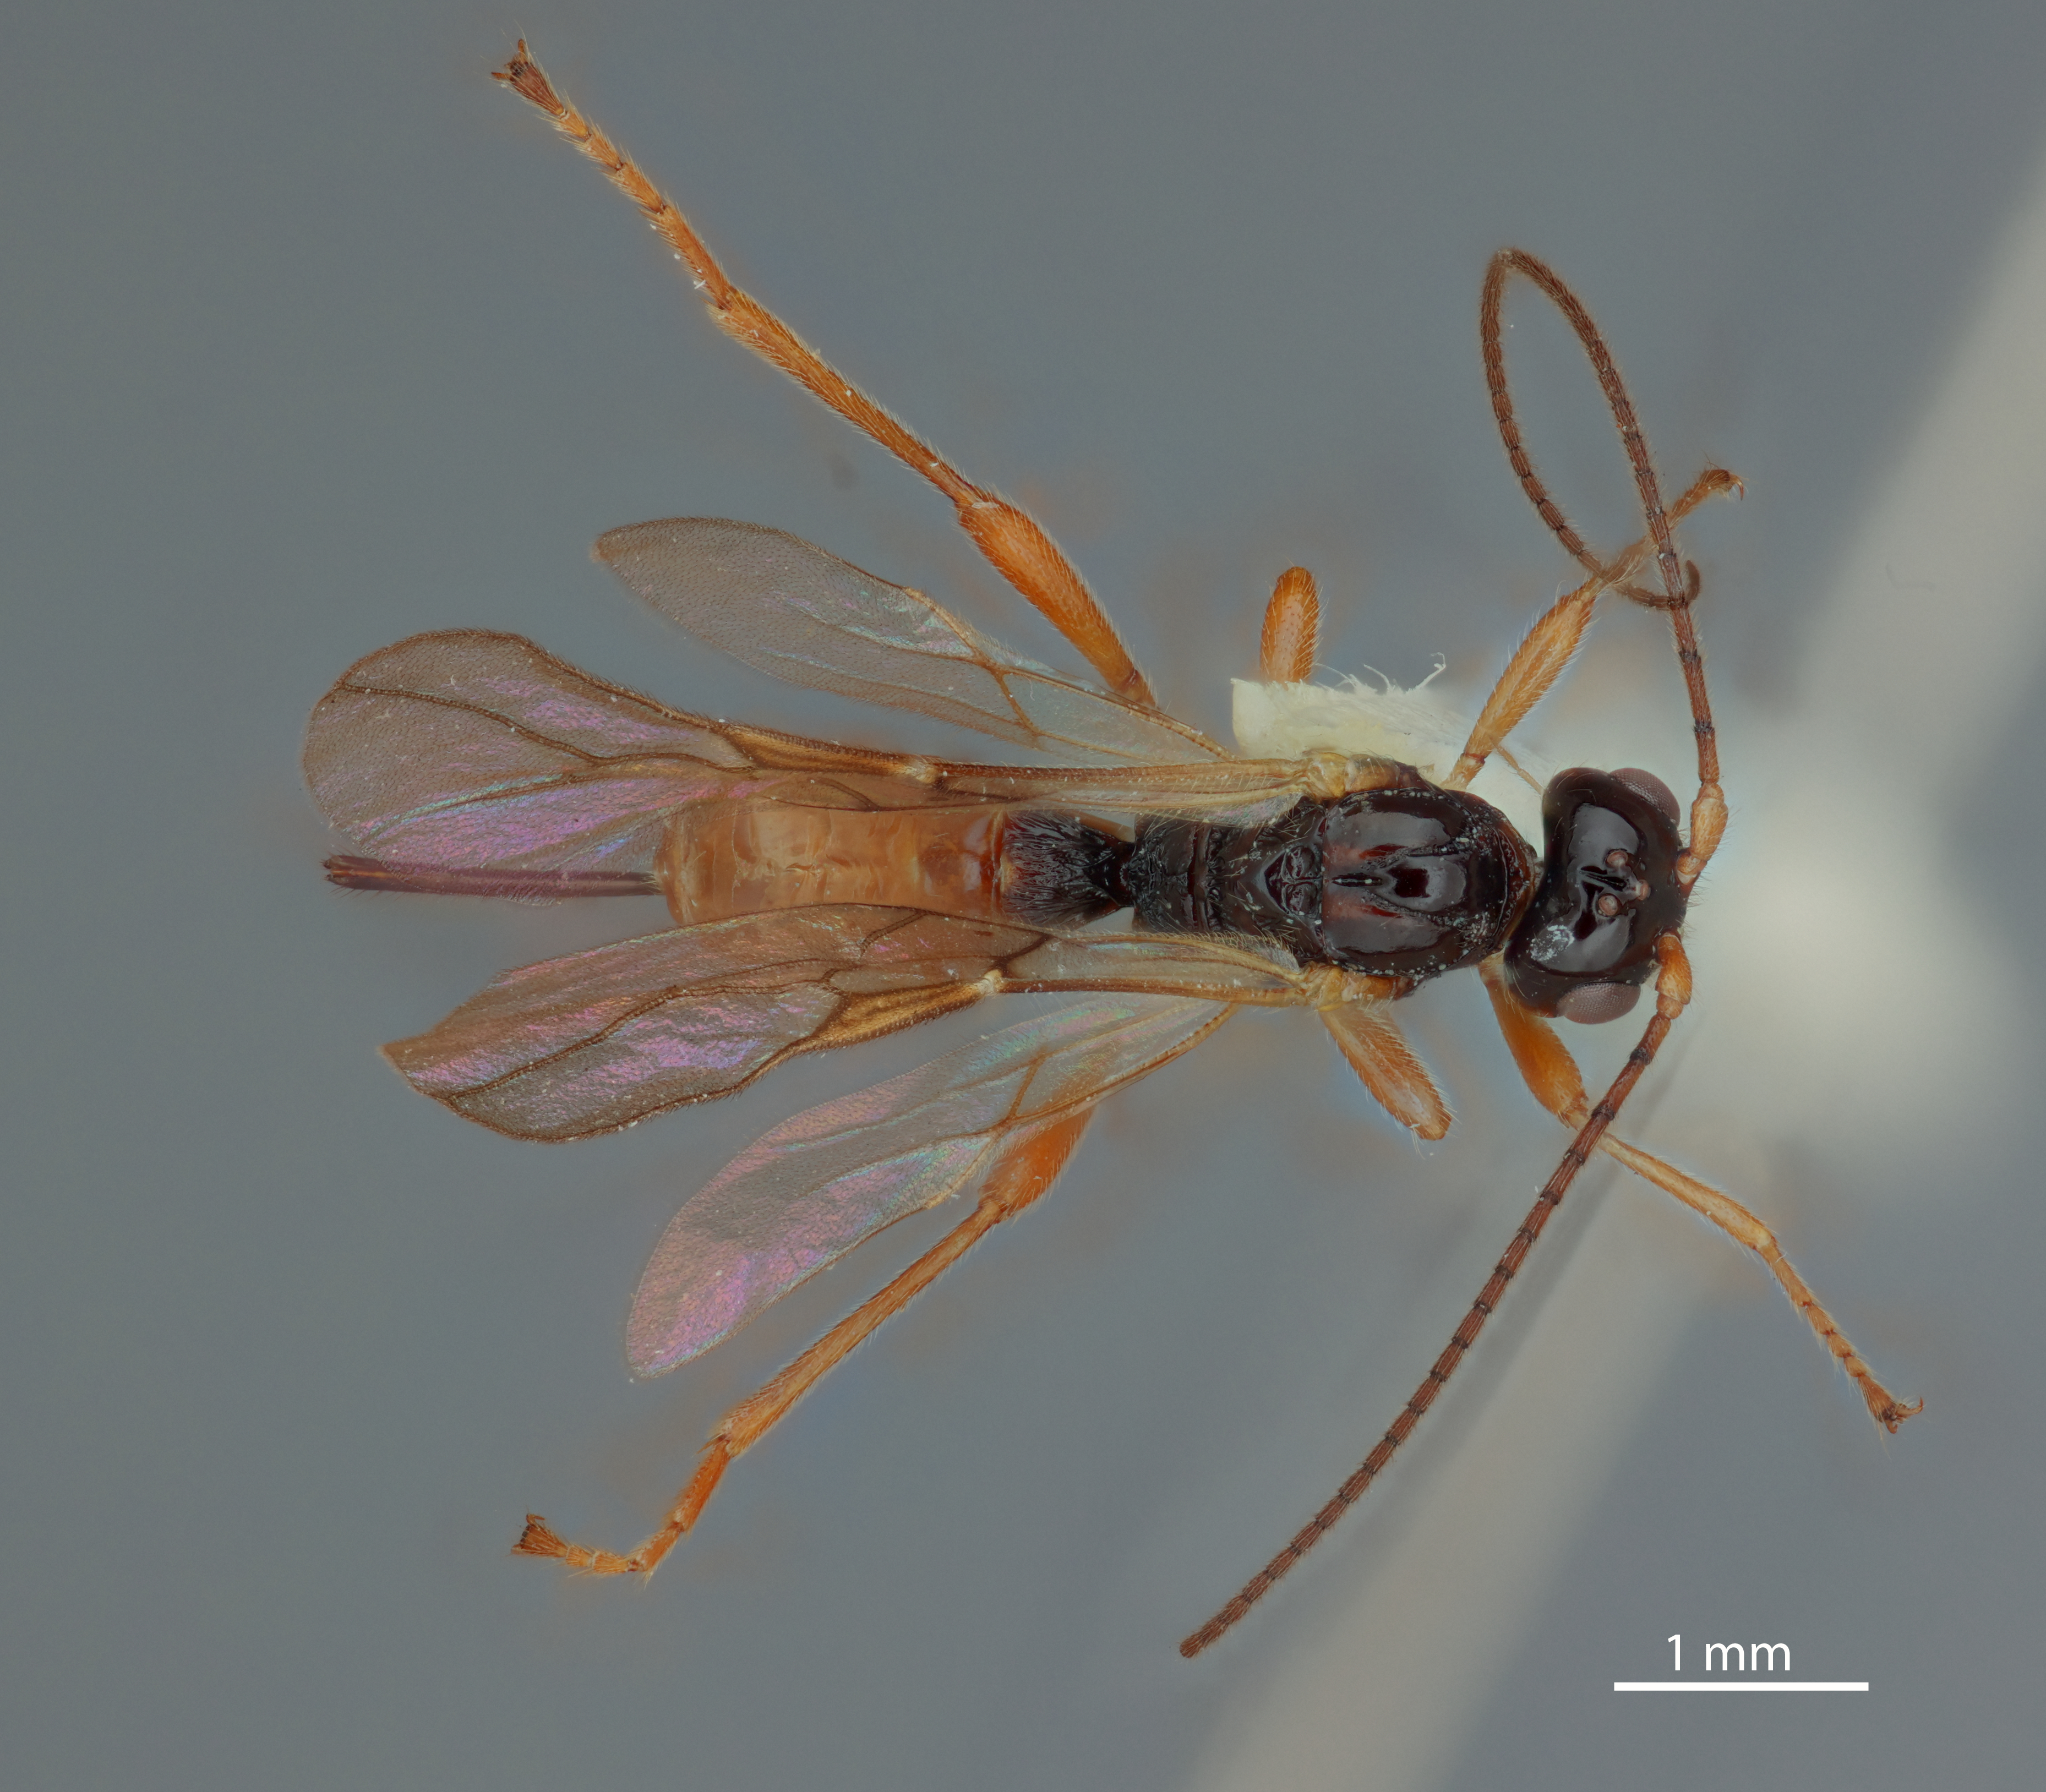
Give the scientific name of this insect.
Phaenocarpa puberae
